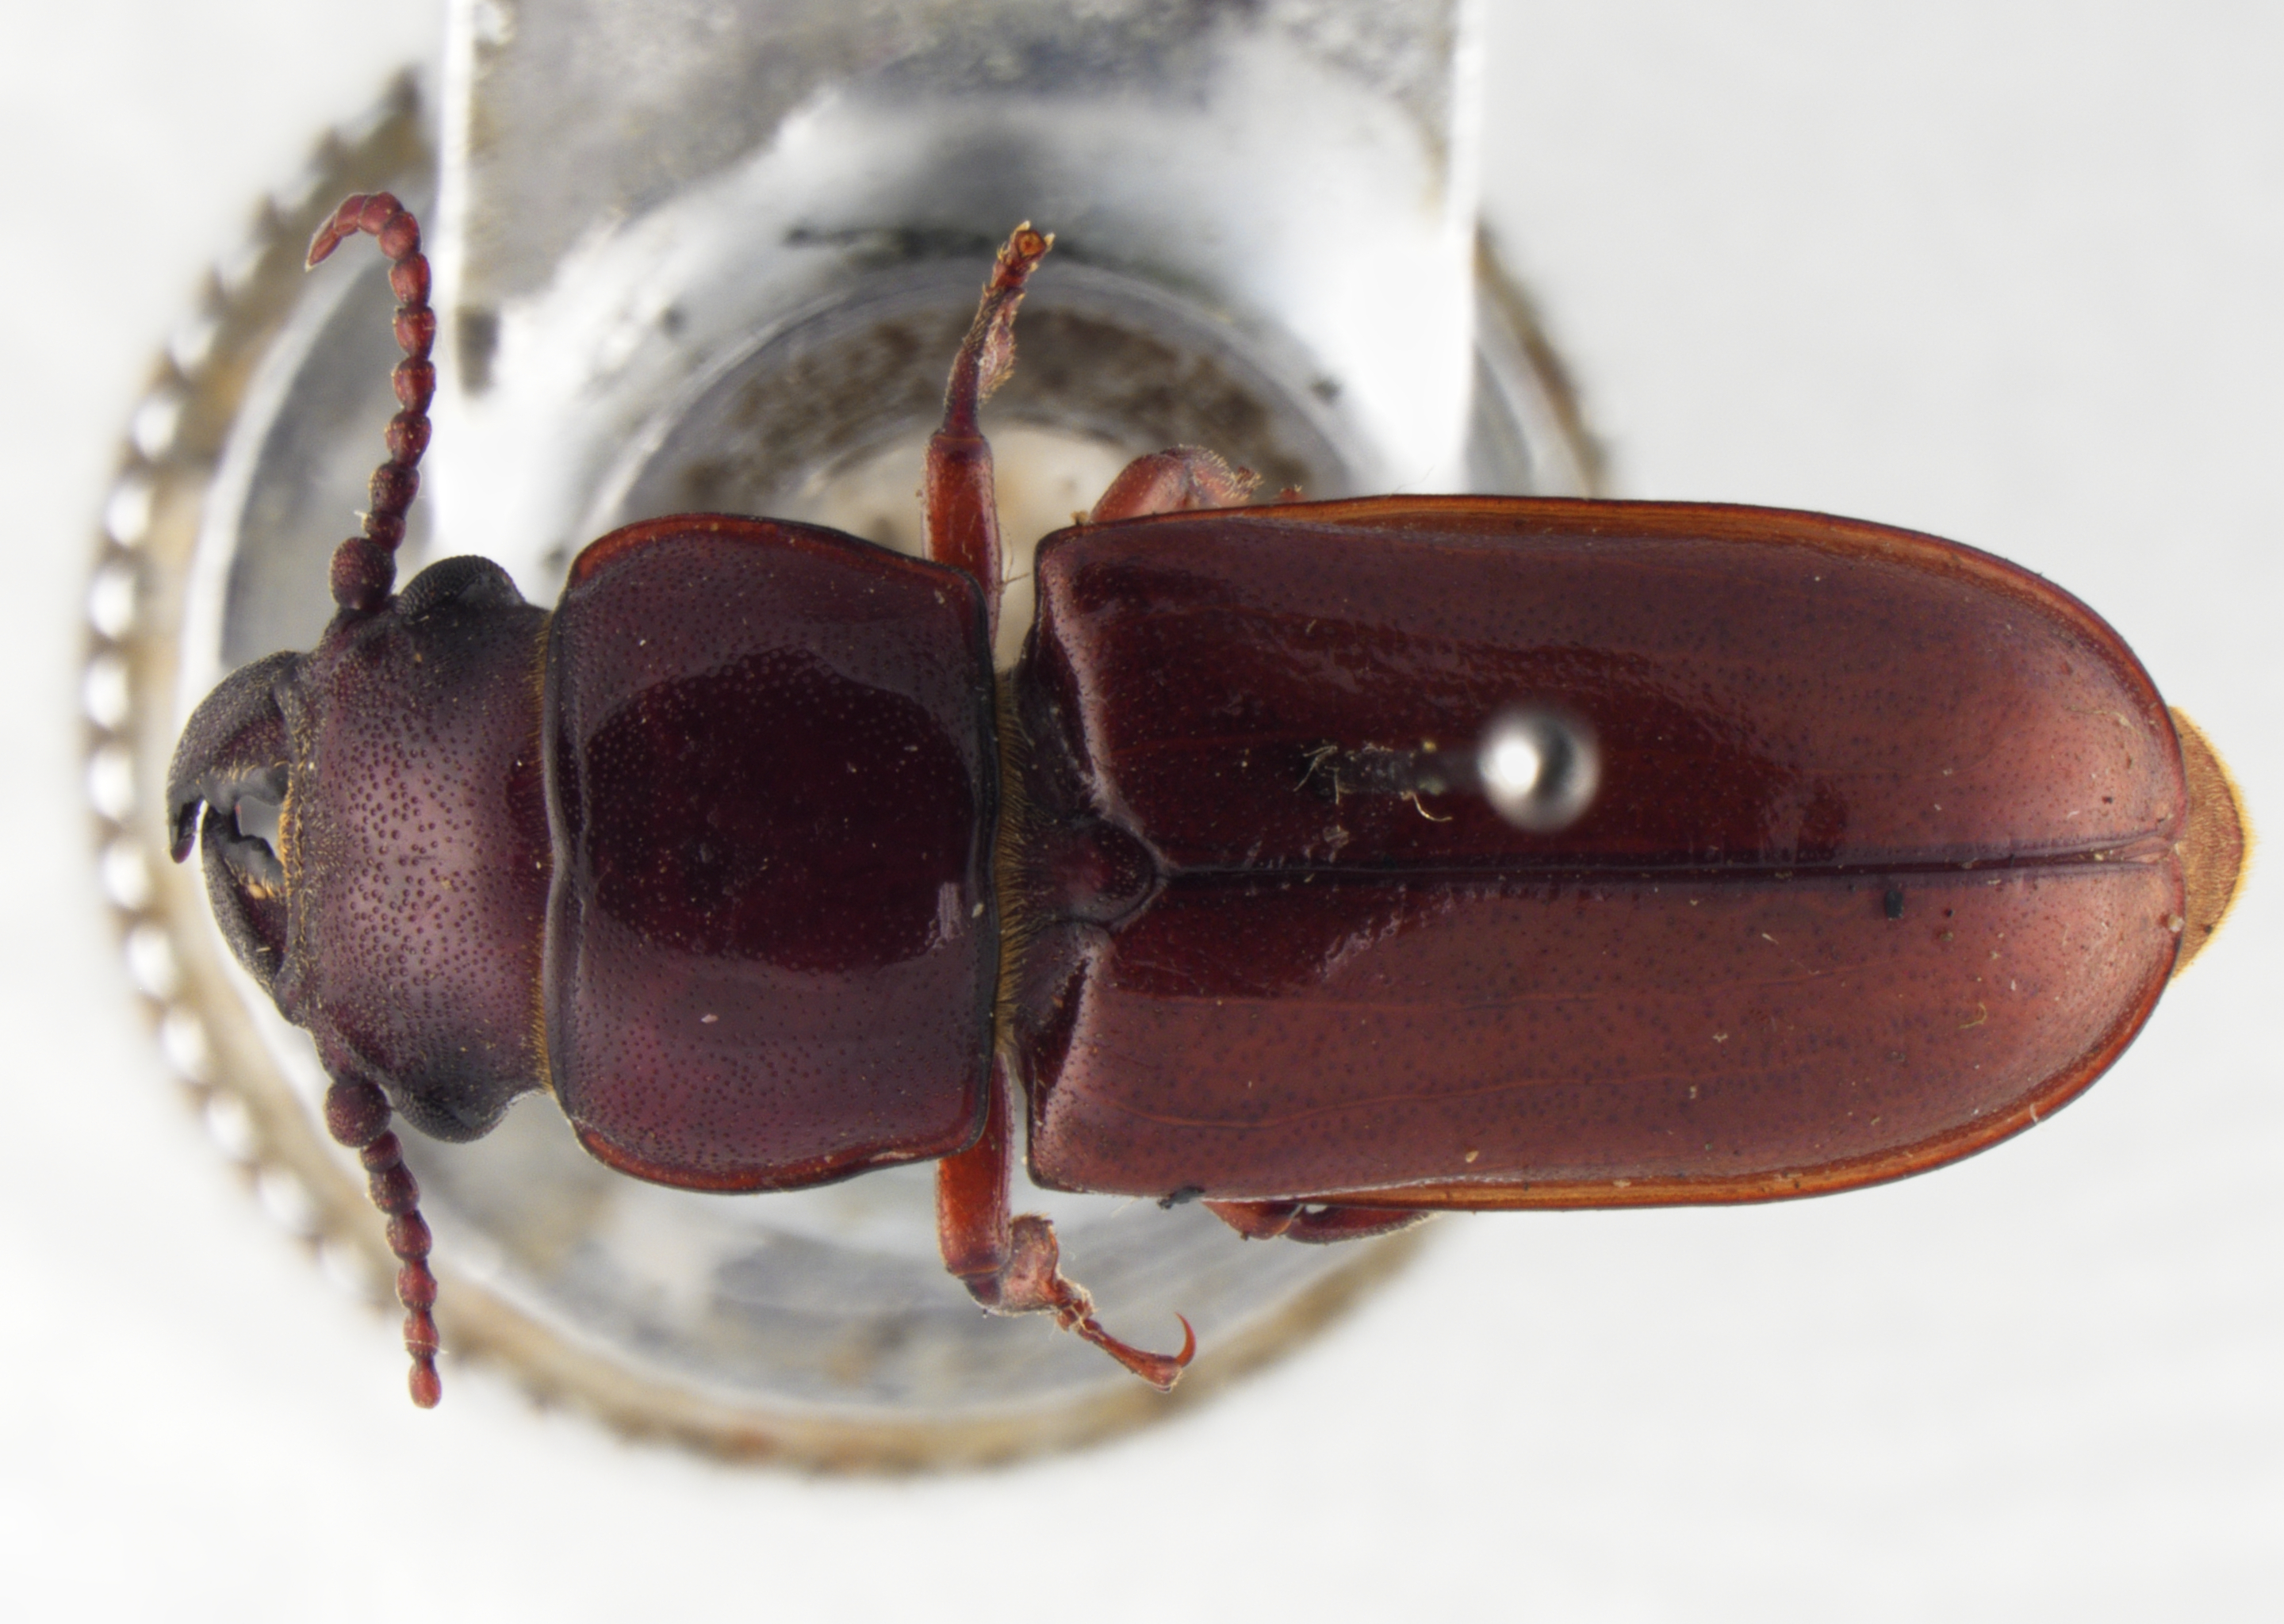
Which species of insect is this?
Neandra marginicollis
